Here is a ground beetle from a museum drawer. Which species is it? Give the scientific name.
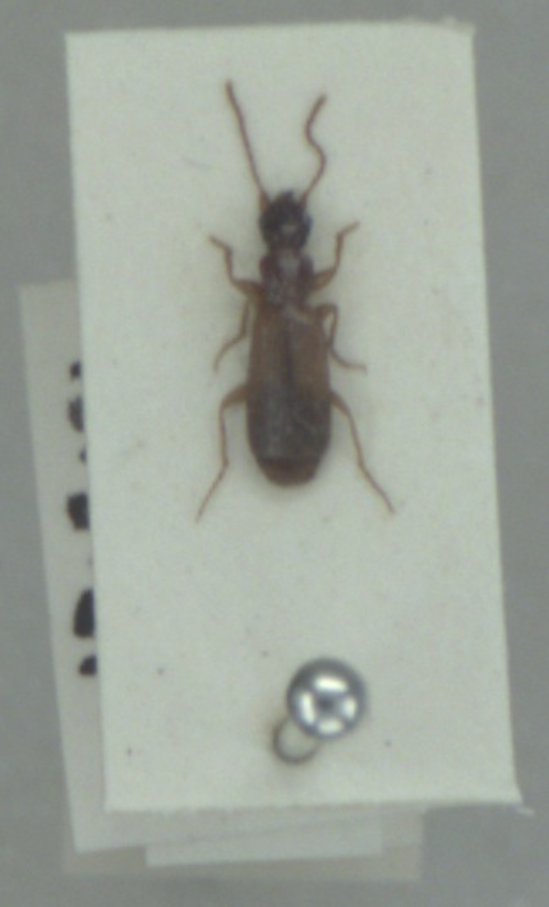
Paradromius linearis
